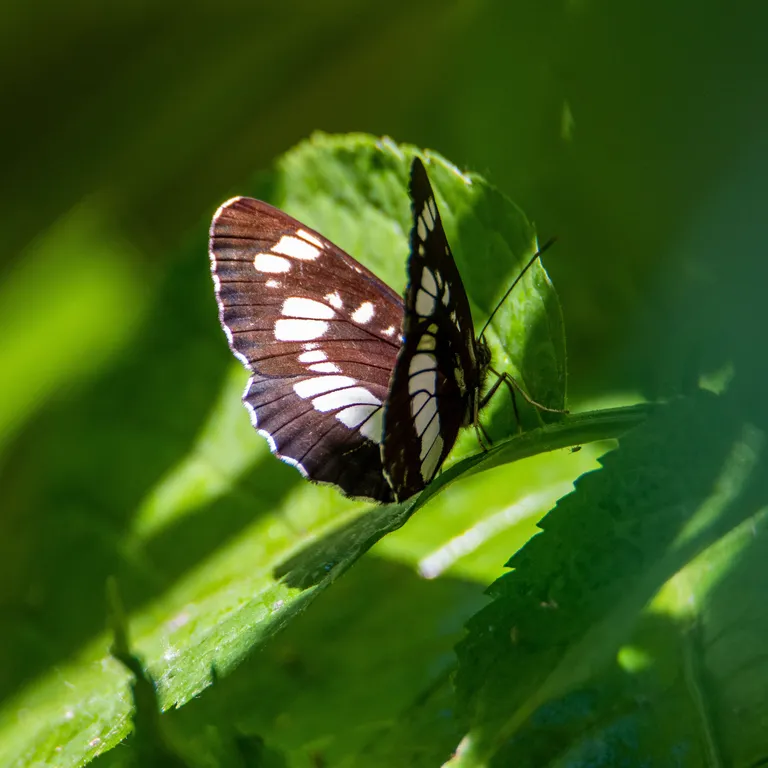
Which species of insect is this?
Neptis rivularis
